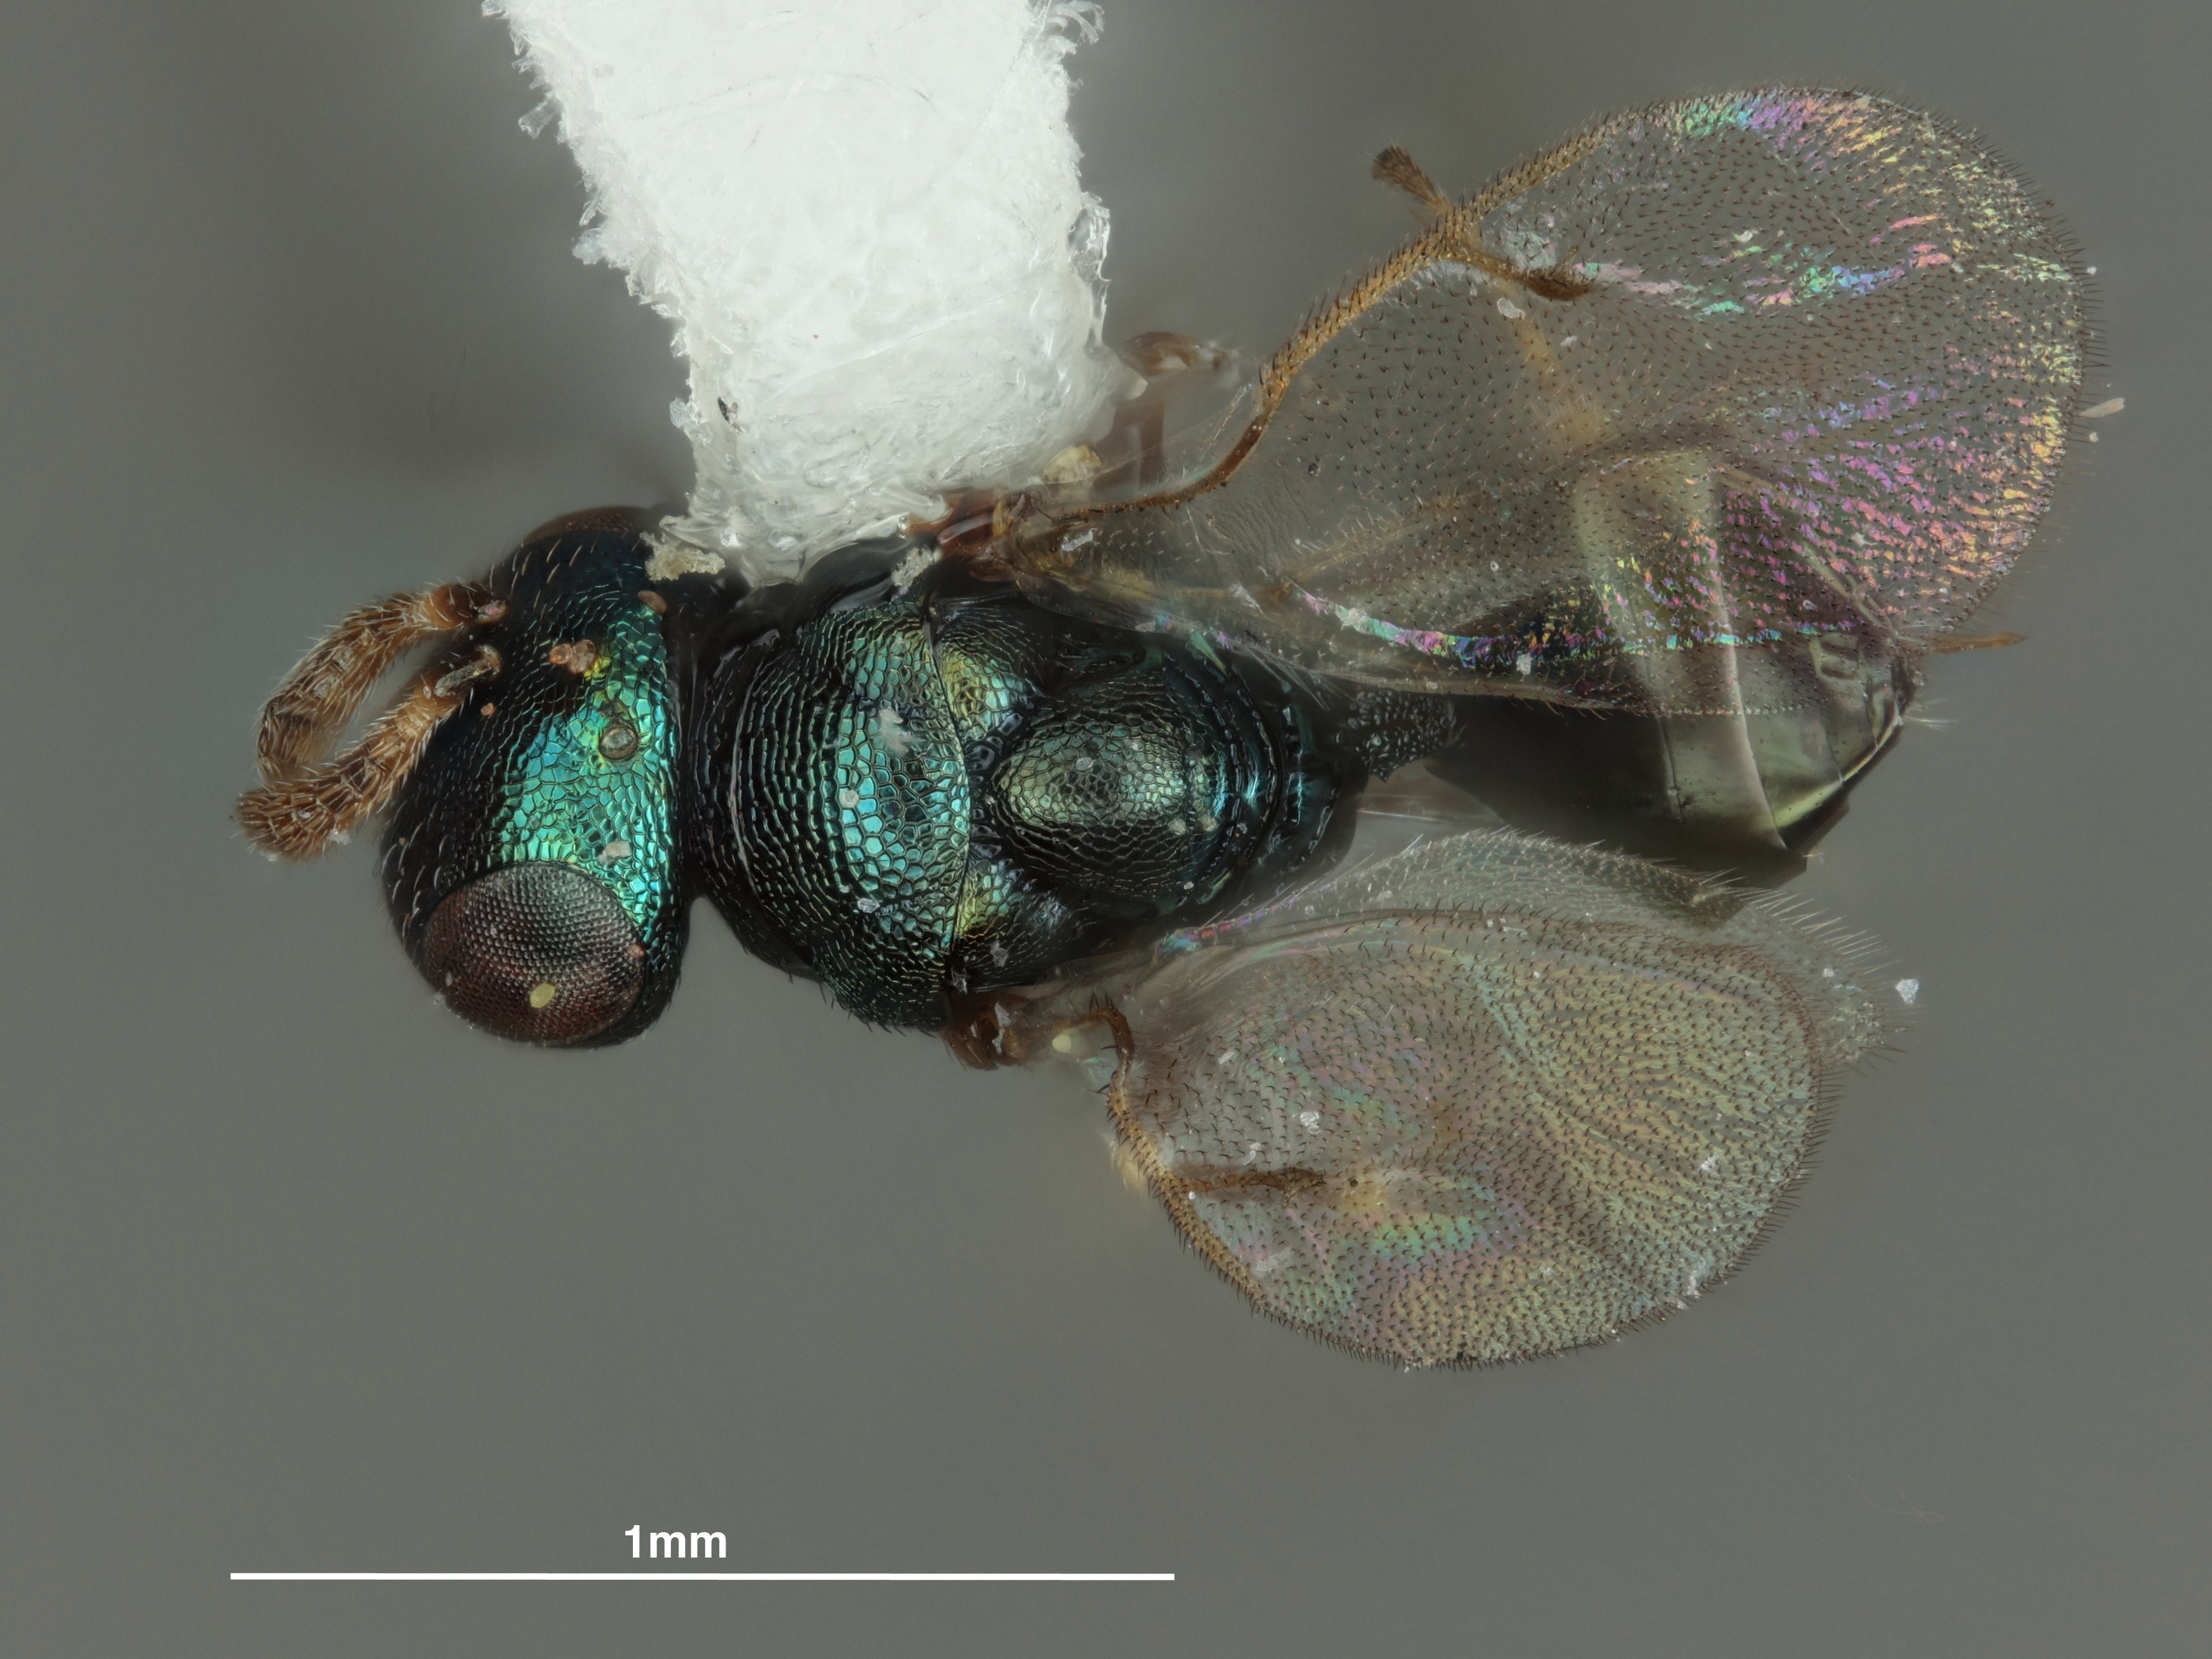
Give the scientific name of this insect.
Halticopterina magnistipes
